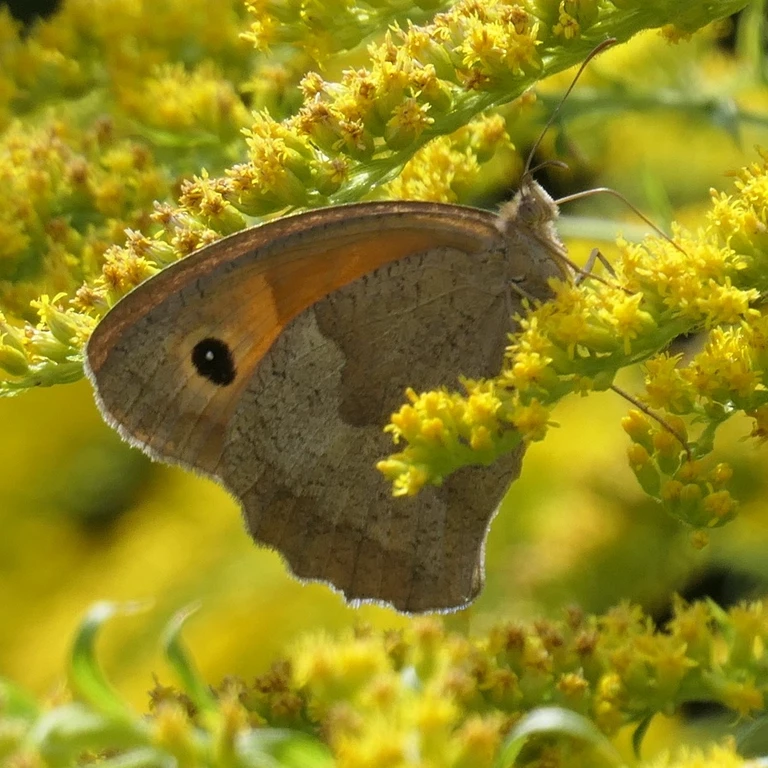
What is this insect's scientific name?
Maniola jurtina
